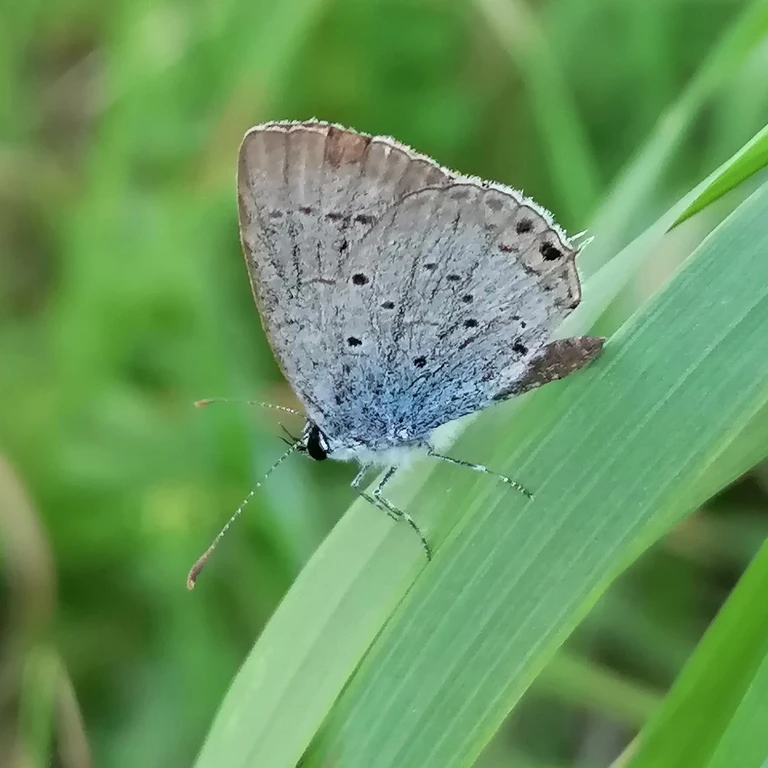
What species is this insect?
Cupido argiades (also Elkalyce argiades)
